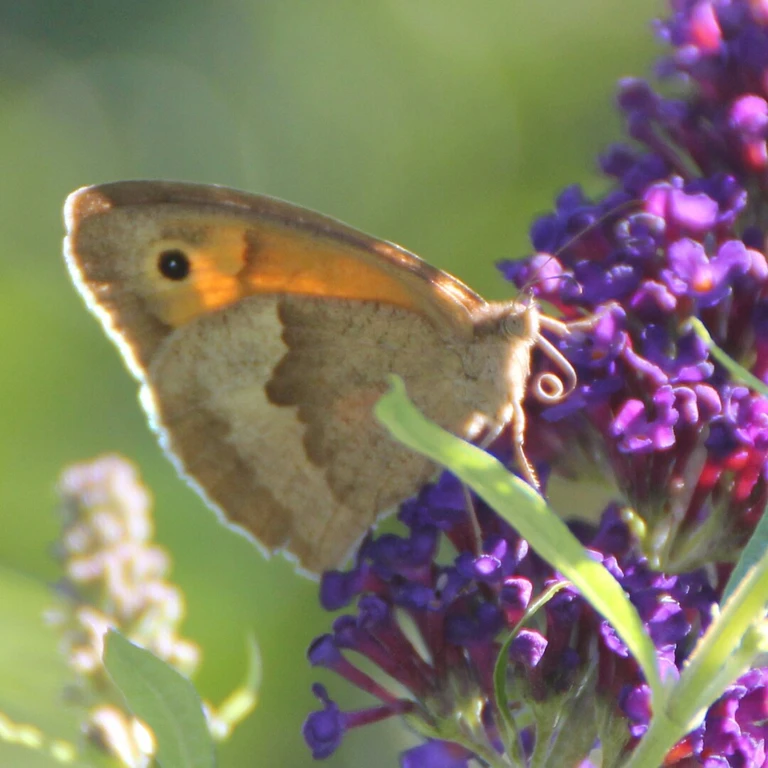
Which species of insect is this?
Maniola jurtina
